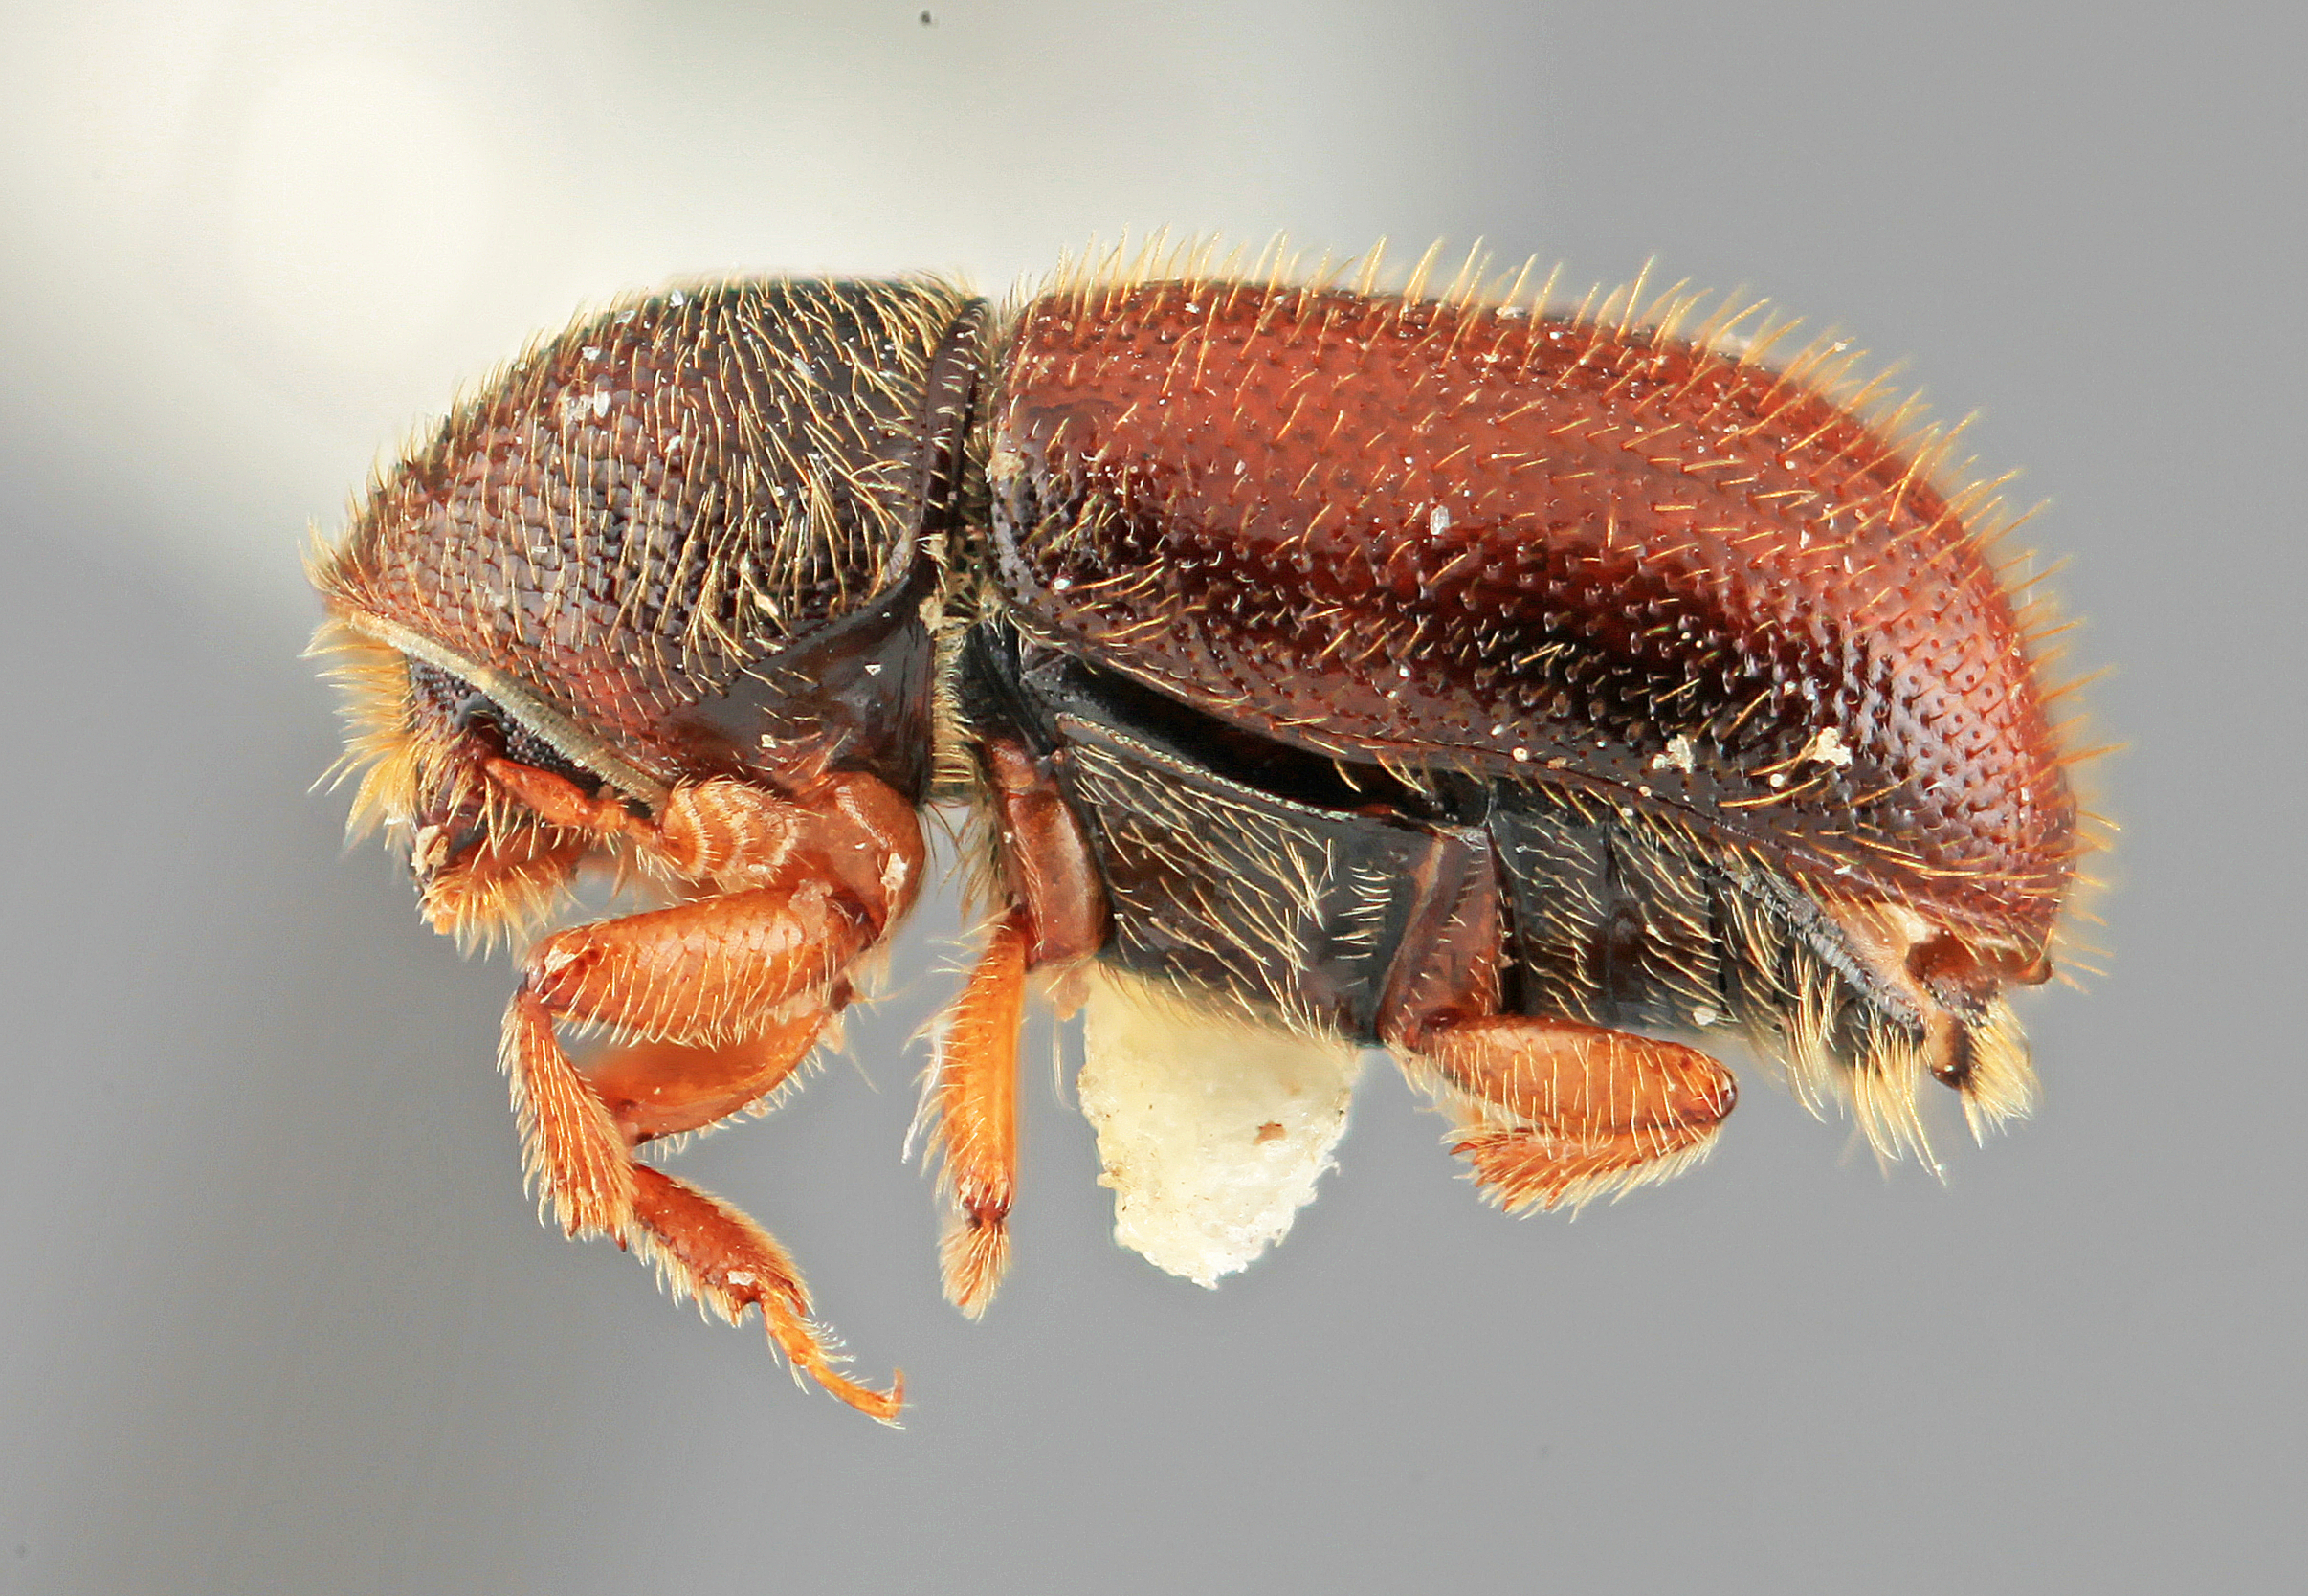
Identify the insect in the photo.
Pityophthorus islasi
